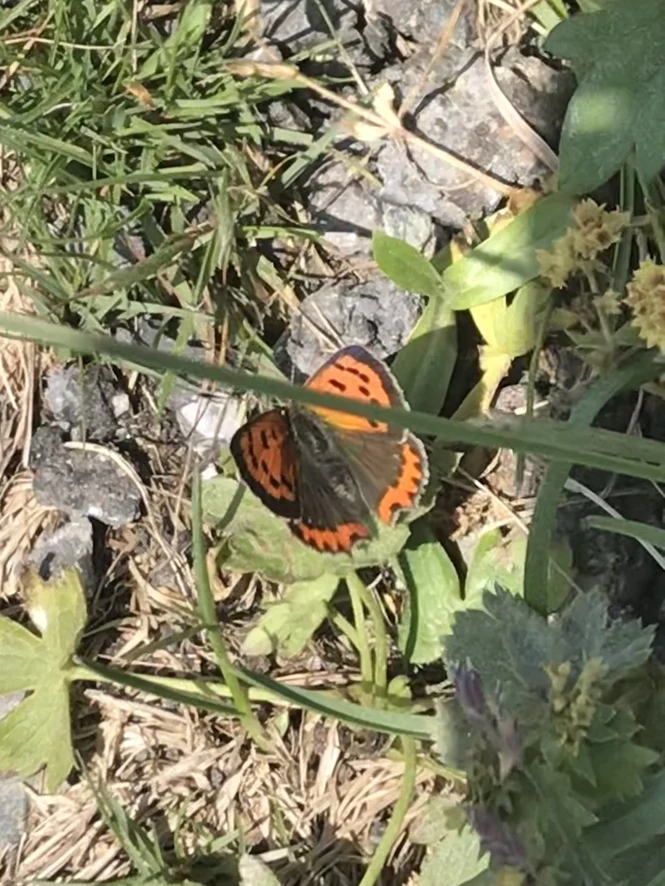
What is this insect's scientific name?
Lycaena phlaeas
